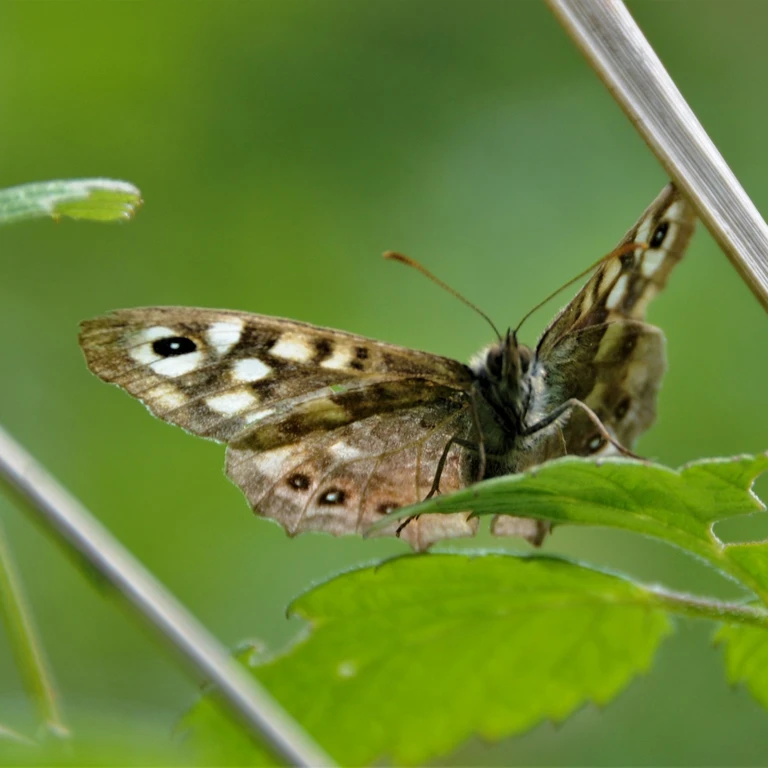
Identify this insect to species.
Pararge aegeria
